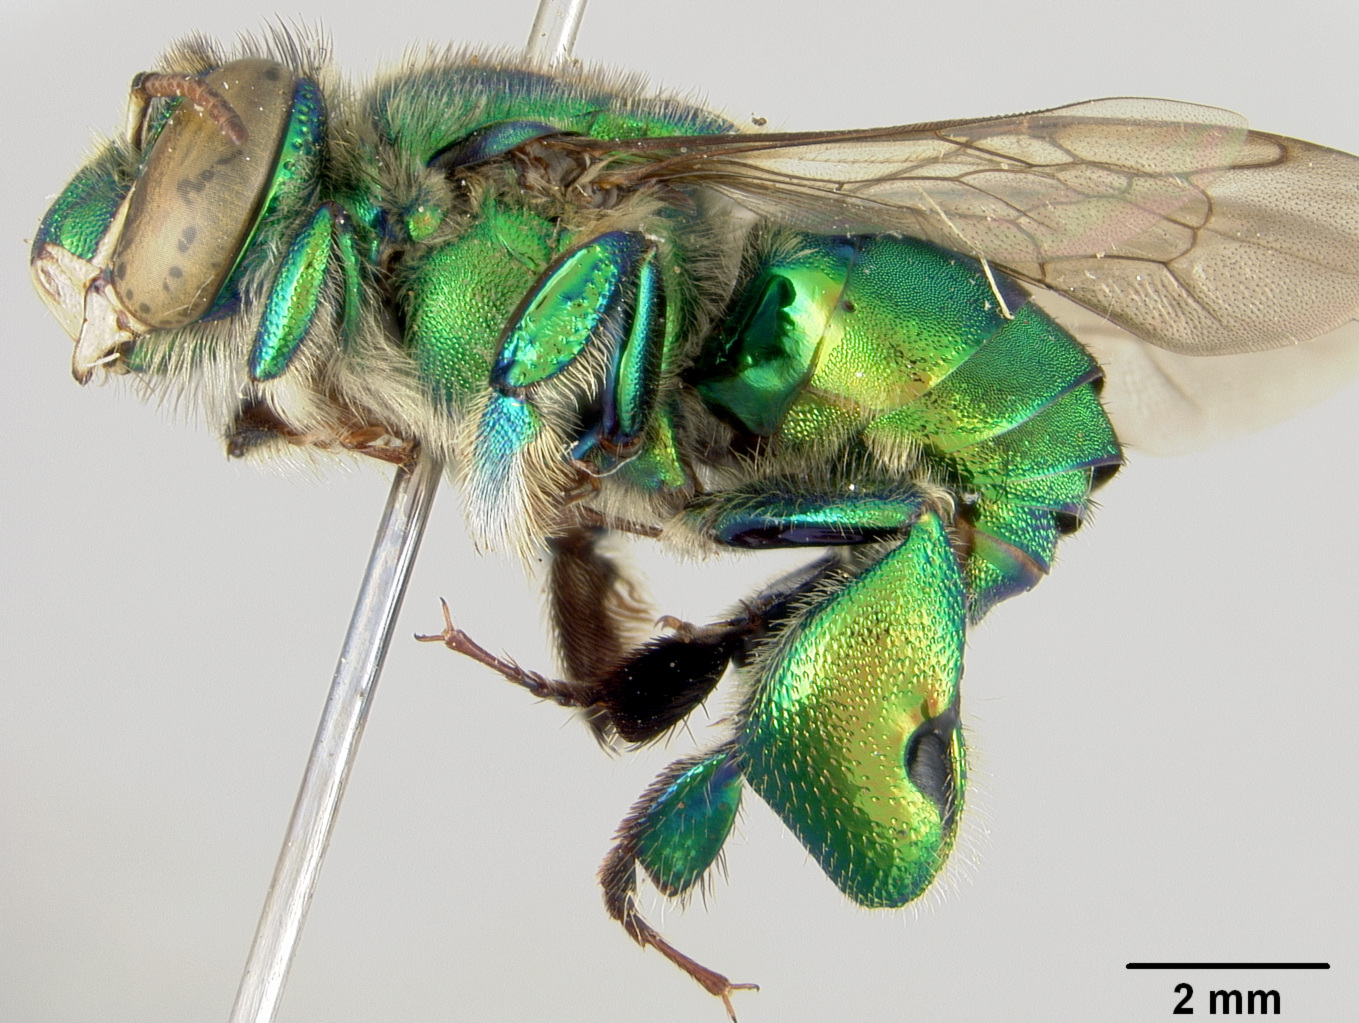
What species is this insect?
Euglossa tridentata
